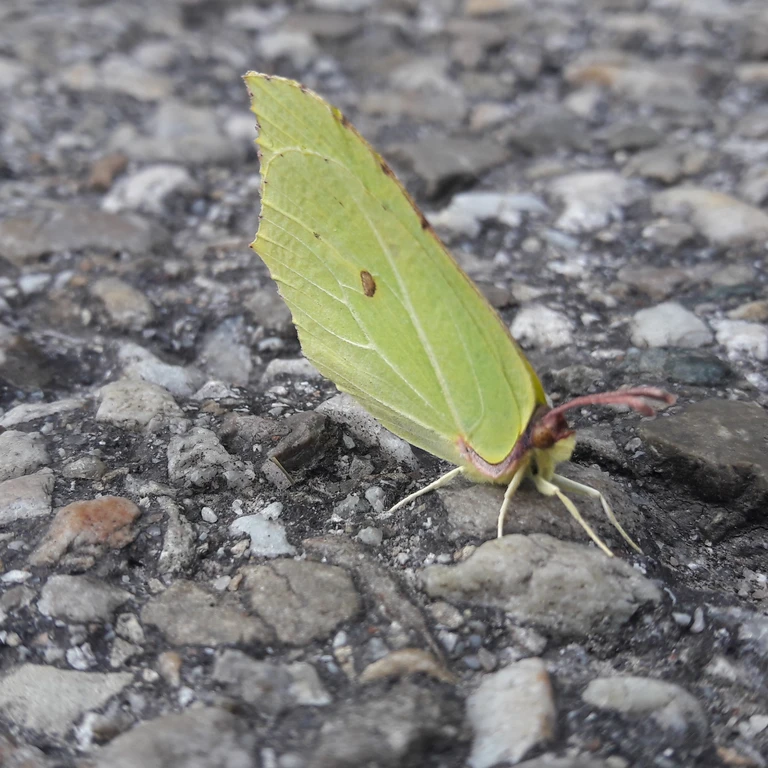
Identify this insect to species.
Gonepteryx rhamni
